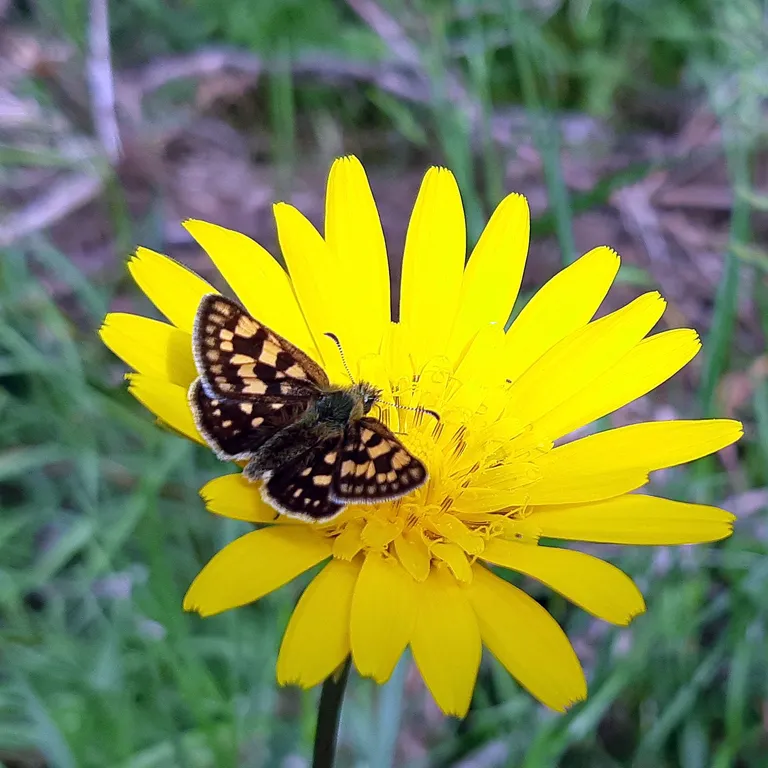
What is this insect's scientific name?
Carterocephalus palaemon
